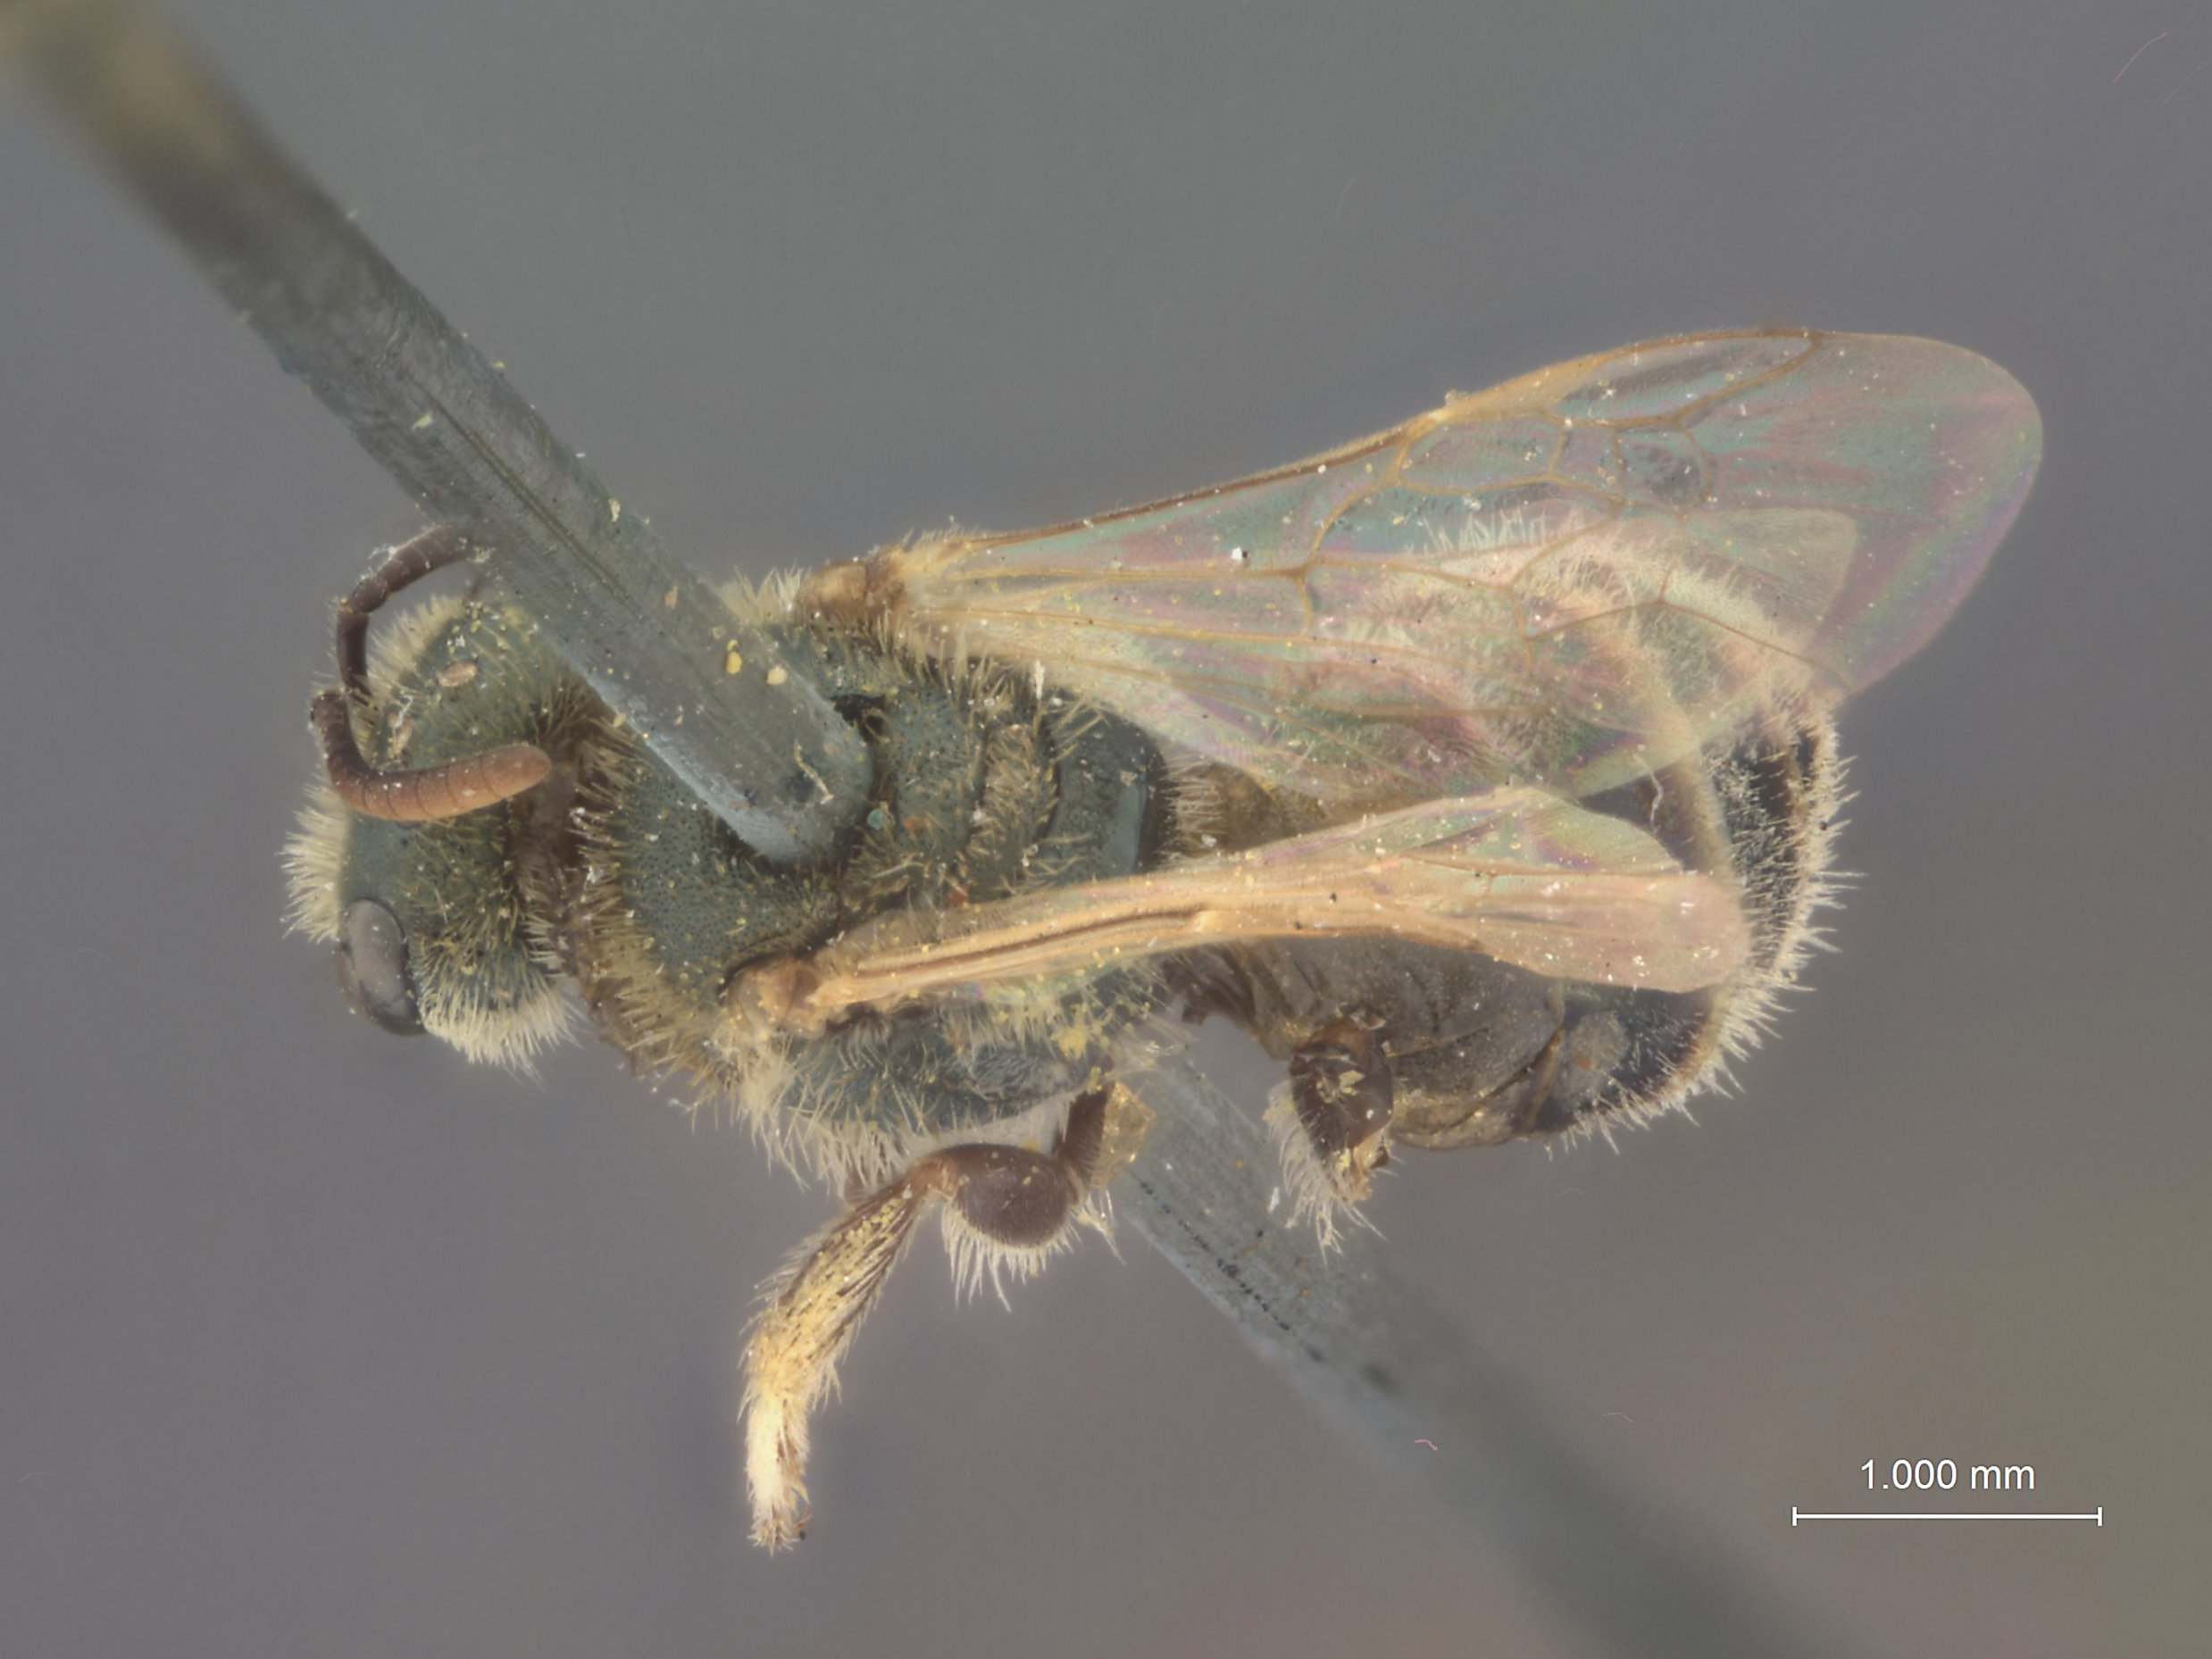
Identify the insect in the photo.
Halictus actinosus
